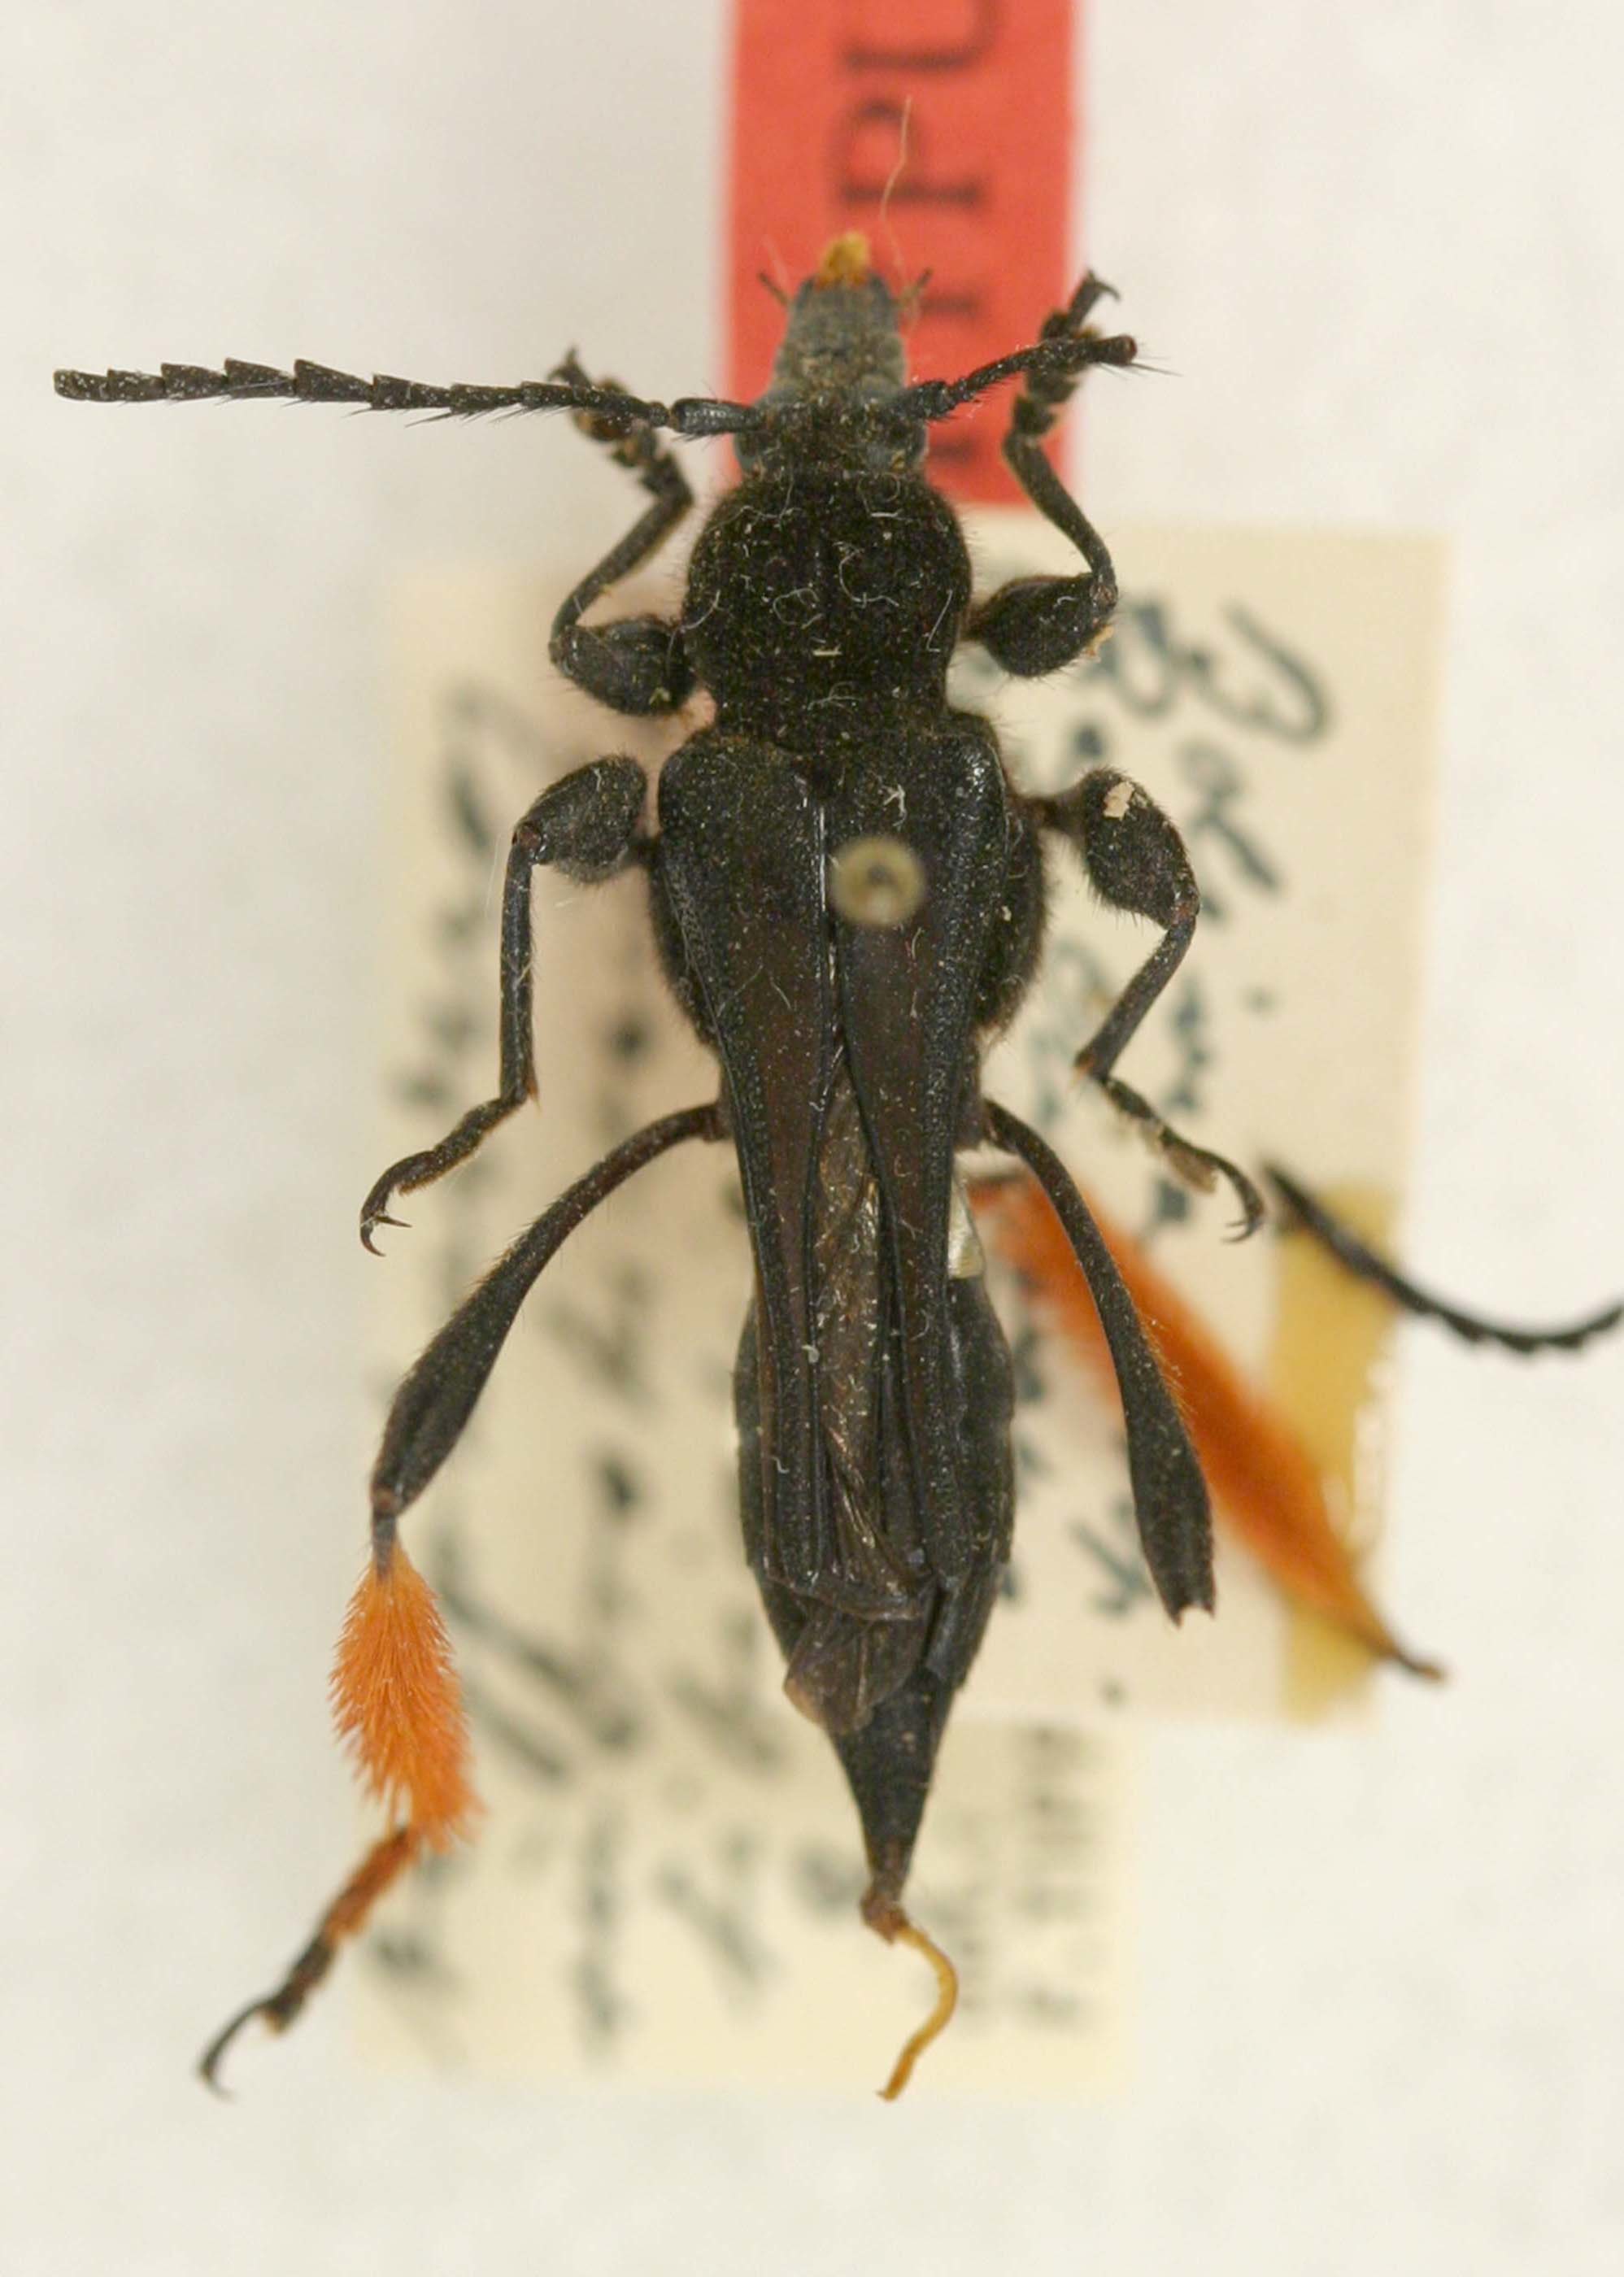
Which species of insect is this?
Acyphoderes rubrohirsutotibialis
